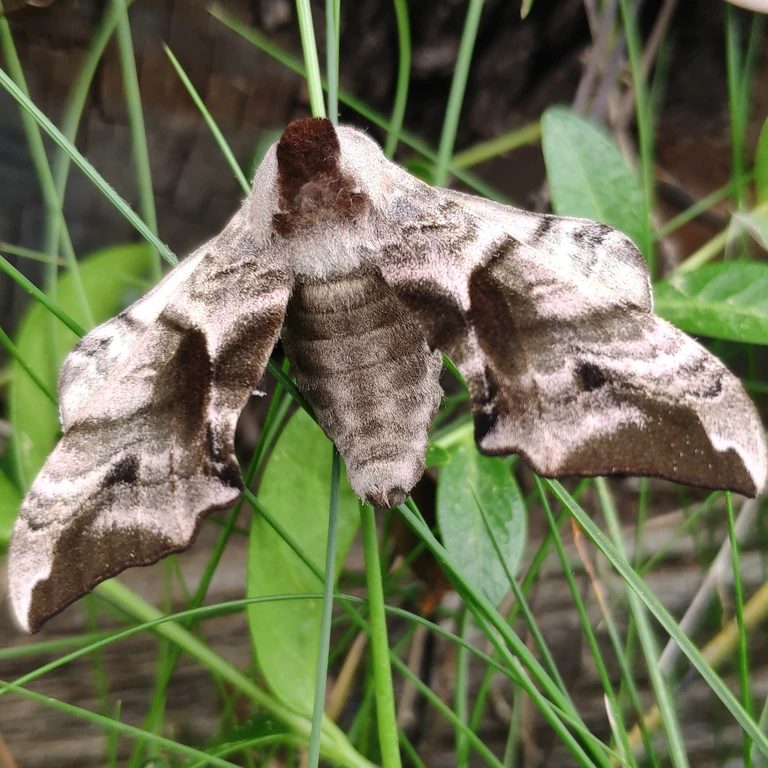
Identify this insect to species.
Smerinthus ocellata
